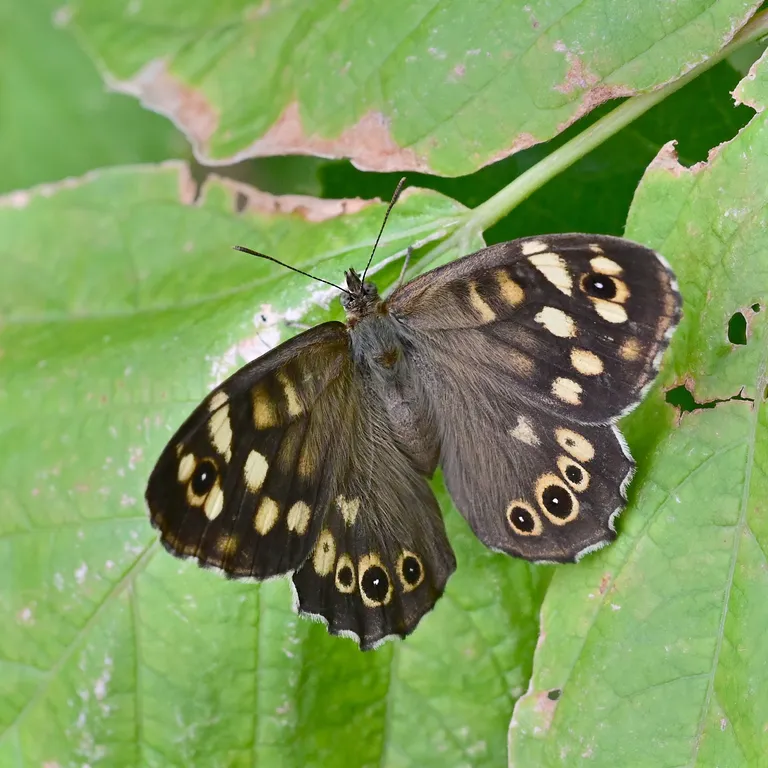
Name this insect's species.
Pararge aegeria
